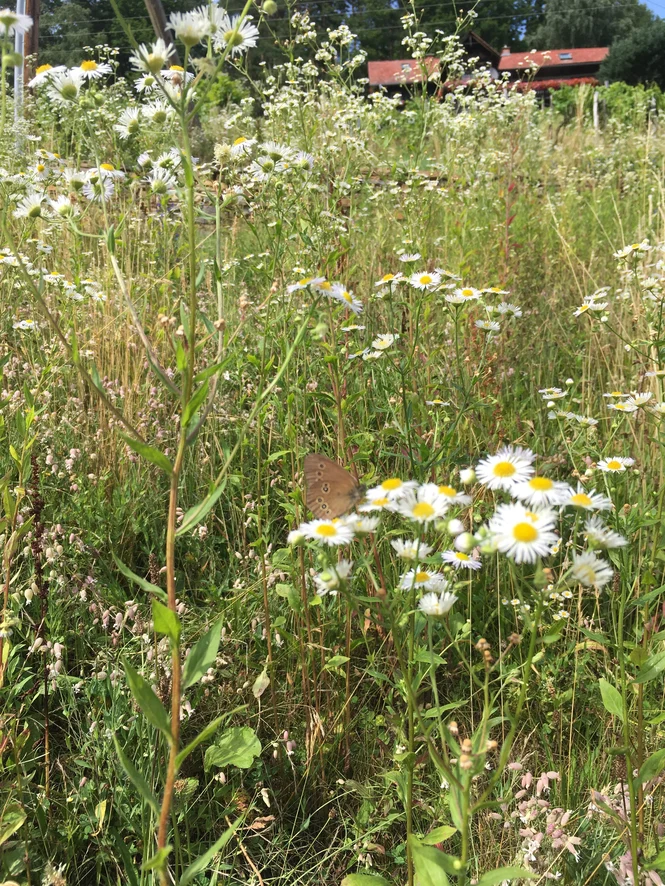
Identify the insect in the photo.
Aphantopus hyperantus
